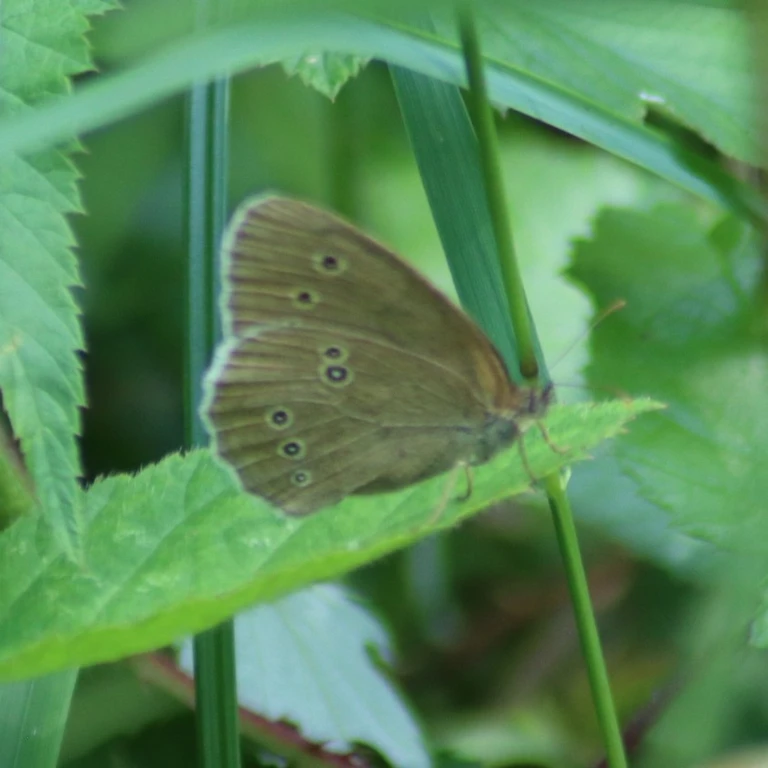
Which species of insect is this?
Aphantopus hyperantus
